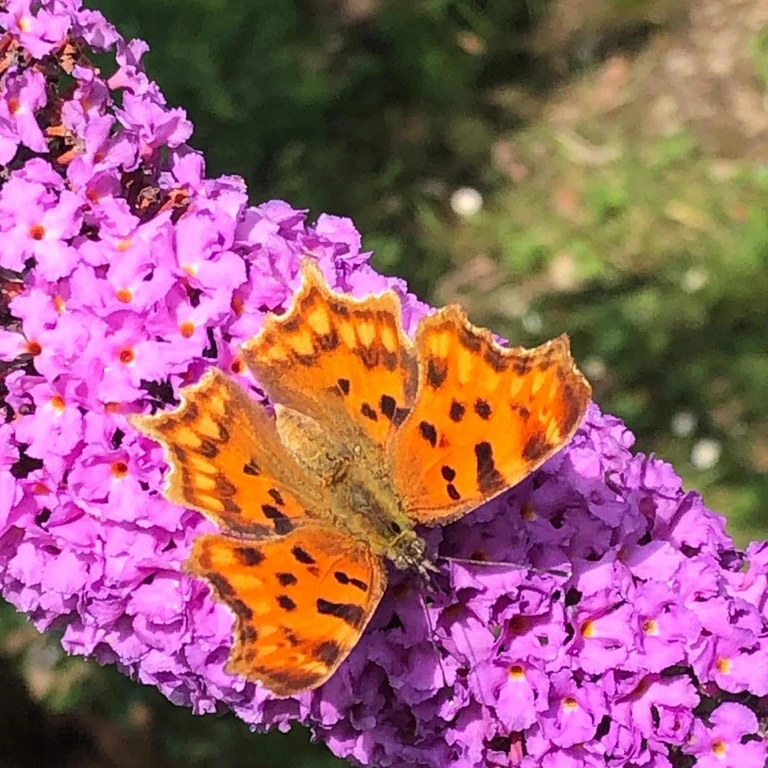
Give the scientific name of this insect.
Polygonia c-album
